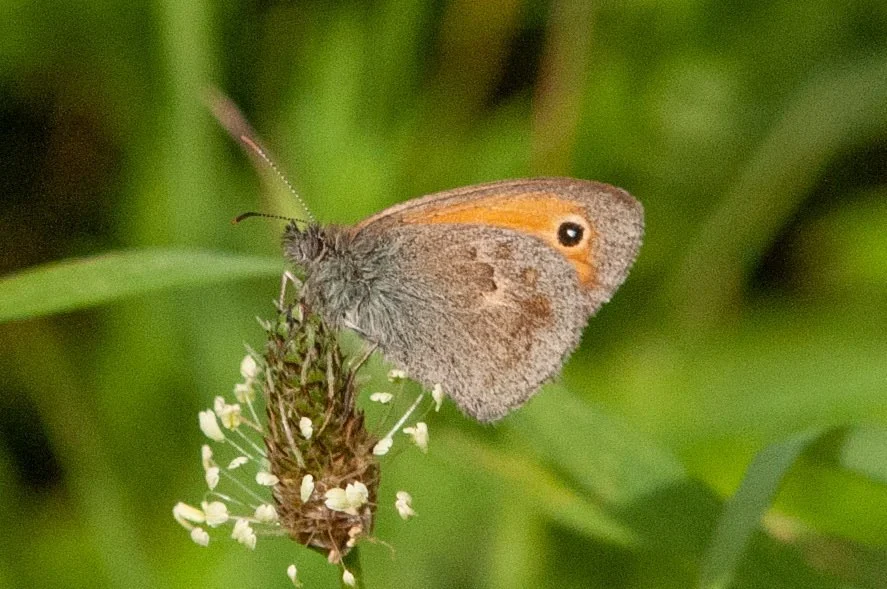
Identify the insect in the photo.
Coenonympha pamphilus
